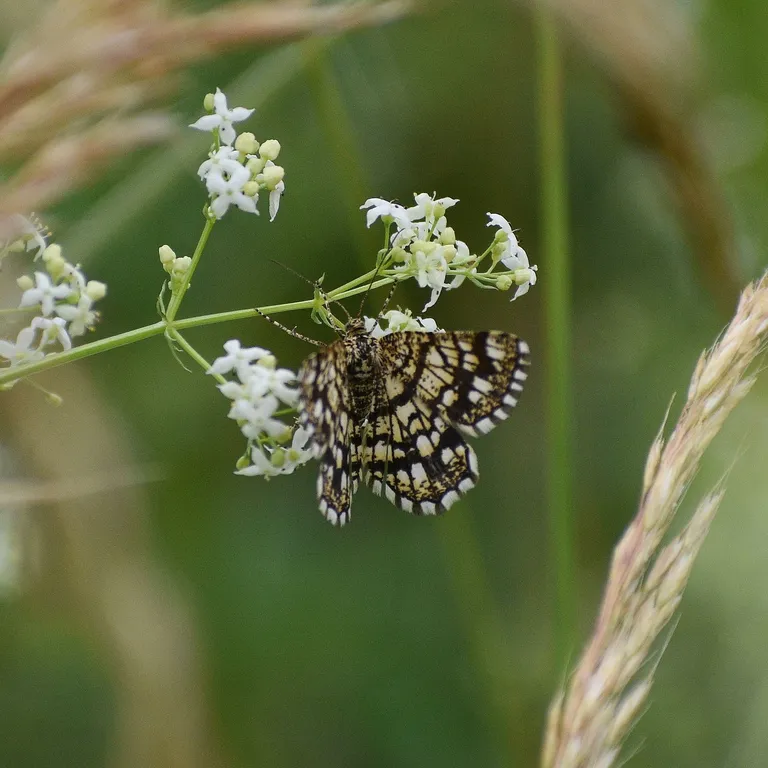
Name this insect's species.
Chiasmia clathrata
